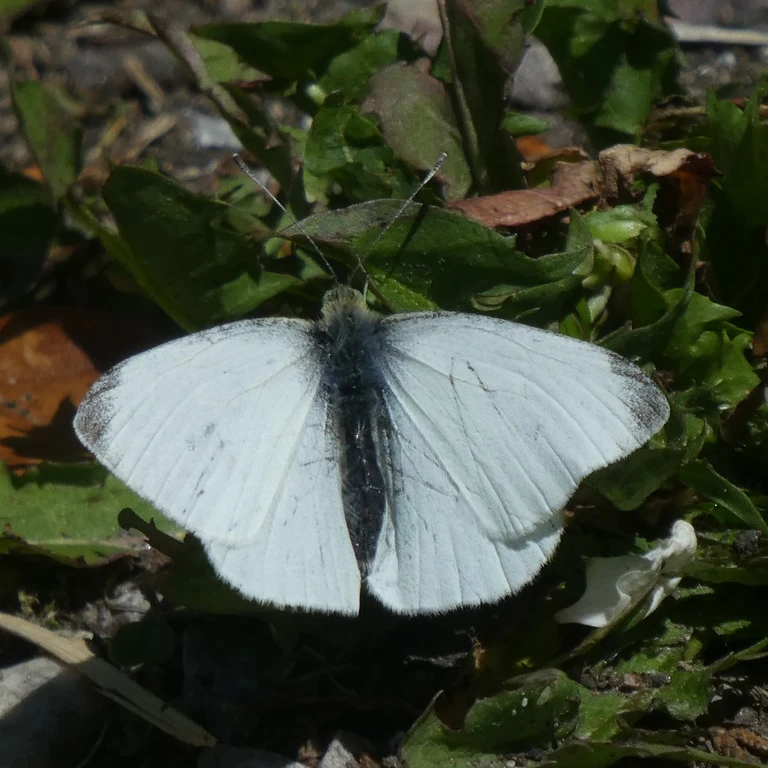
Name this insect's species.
Pieris rapae
